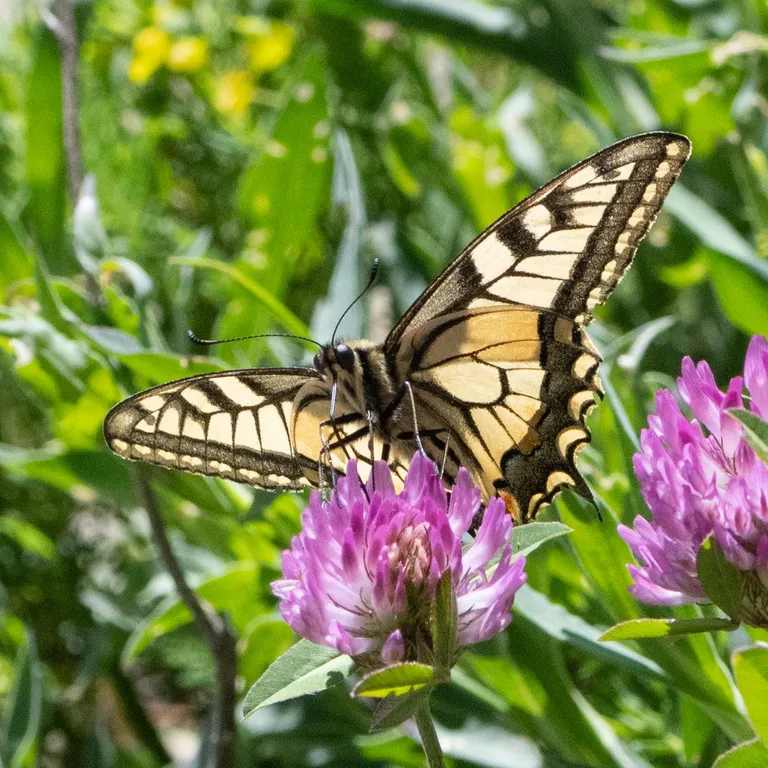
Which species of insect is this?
Papilio machaon
